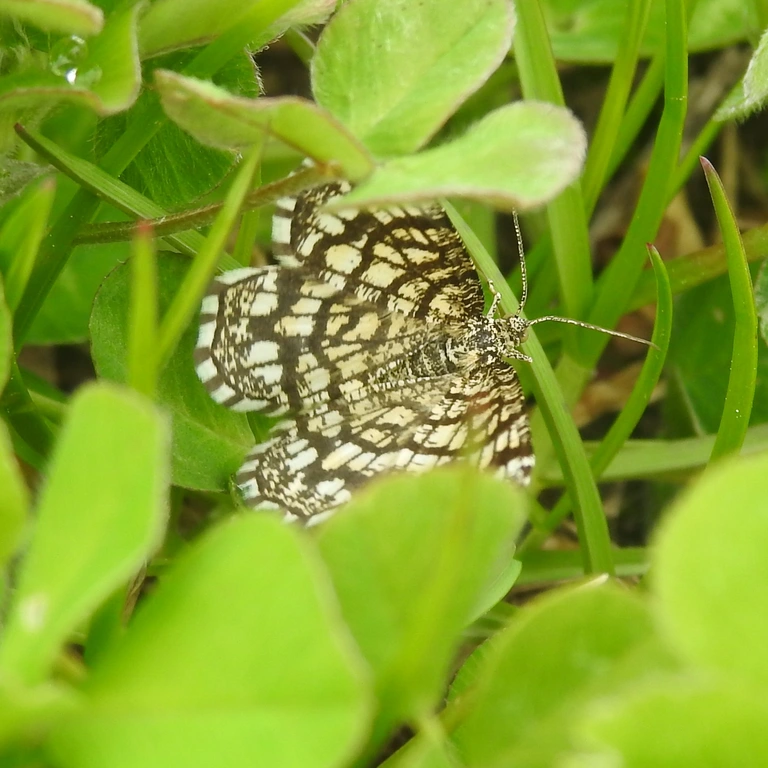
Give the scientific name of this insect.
Chiasmia clathrata
